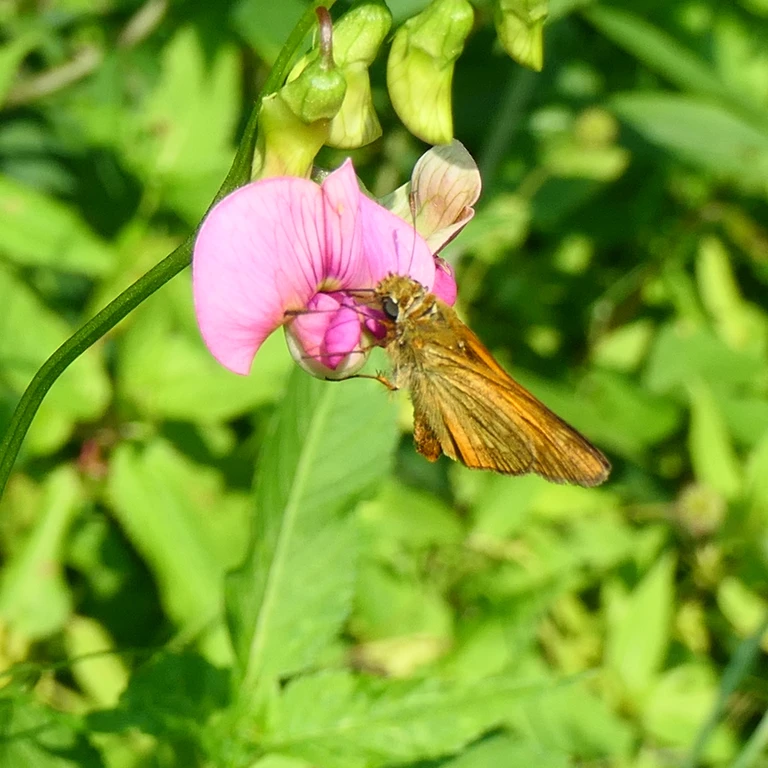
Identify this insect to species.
Ochlodes sylvanus (also Ochlodes venata)
